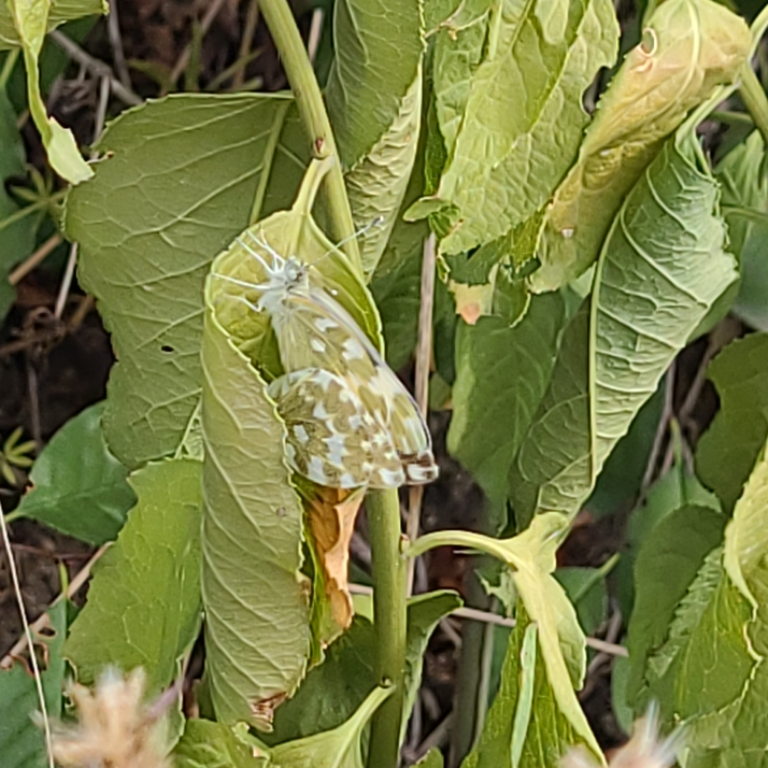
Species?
Pontia edusa
